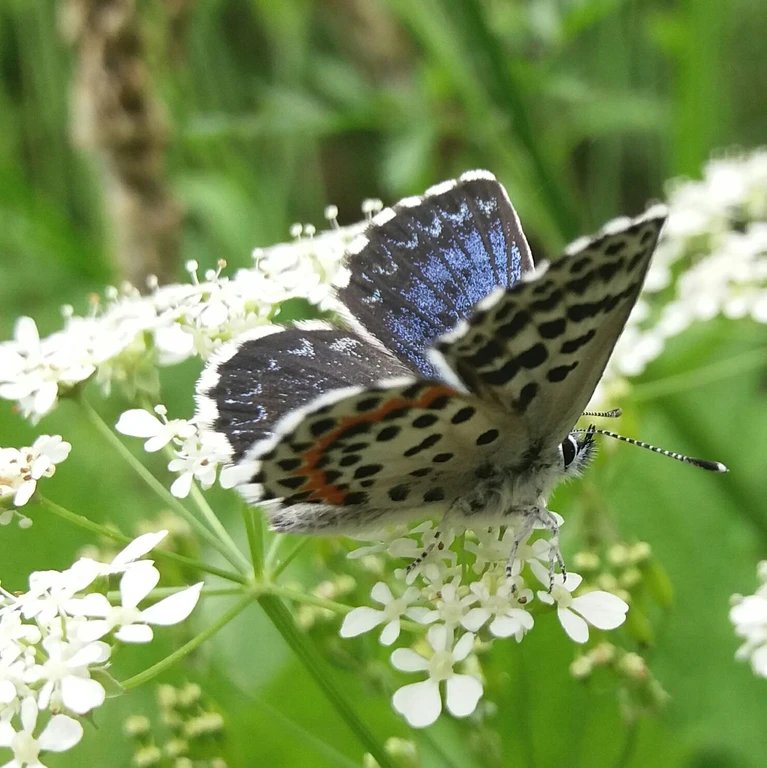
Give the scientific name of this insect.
Scolitantides orion
